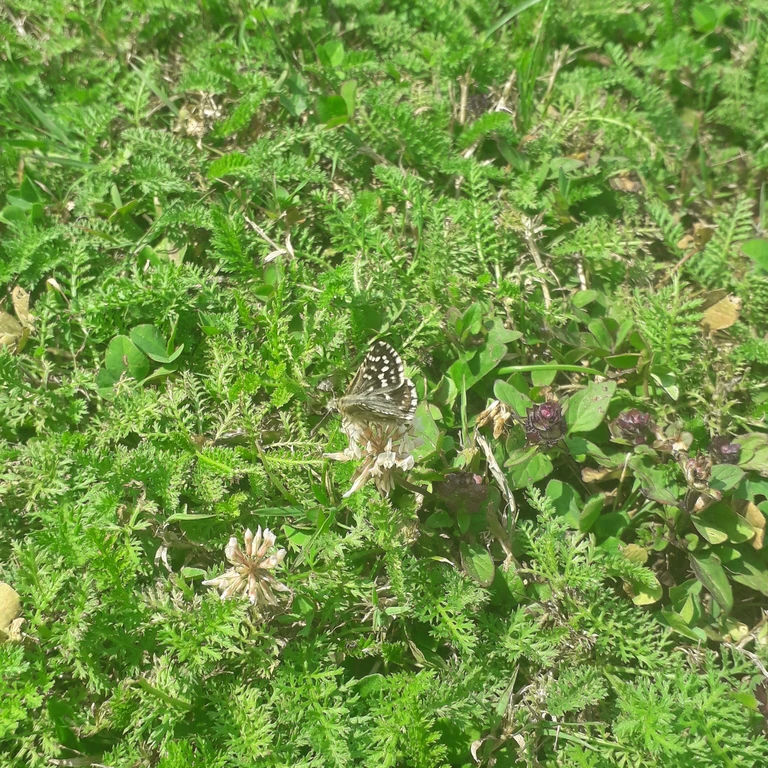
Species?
Pyrgus malvae
